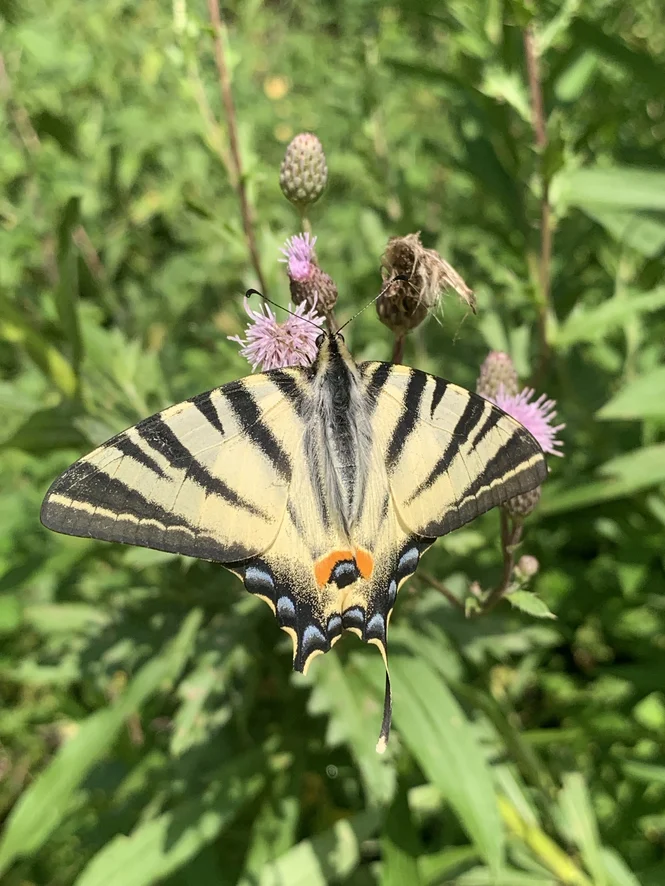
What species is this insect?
Iphiclides podalirius
